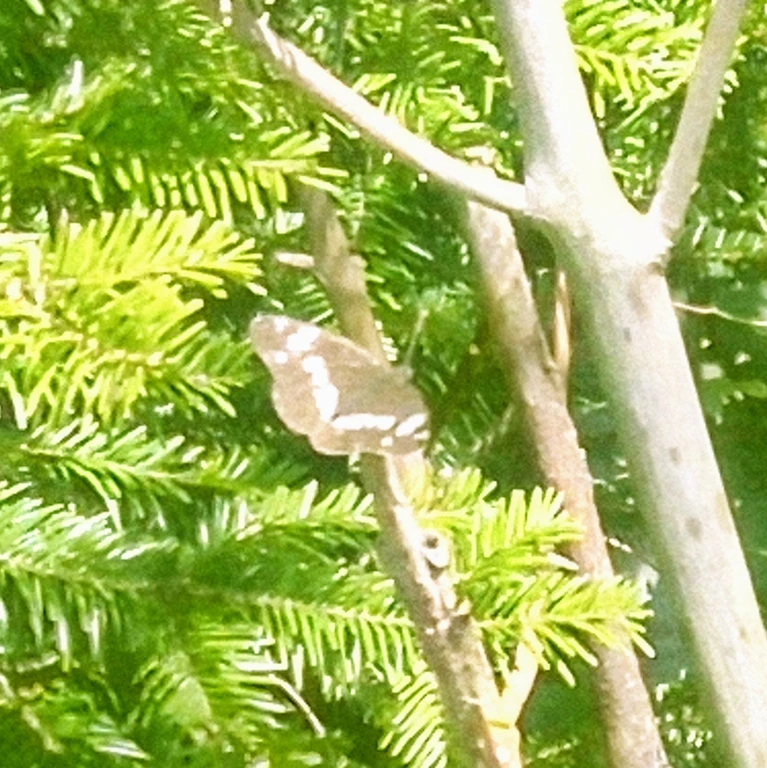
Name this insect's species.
Limenitis camilla (also Ladoga camilla)
